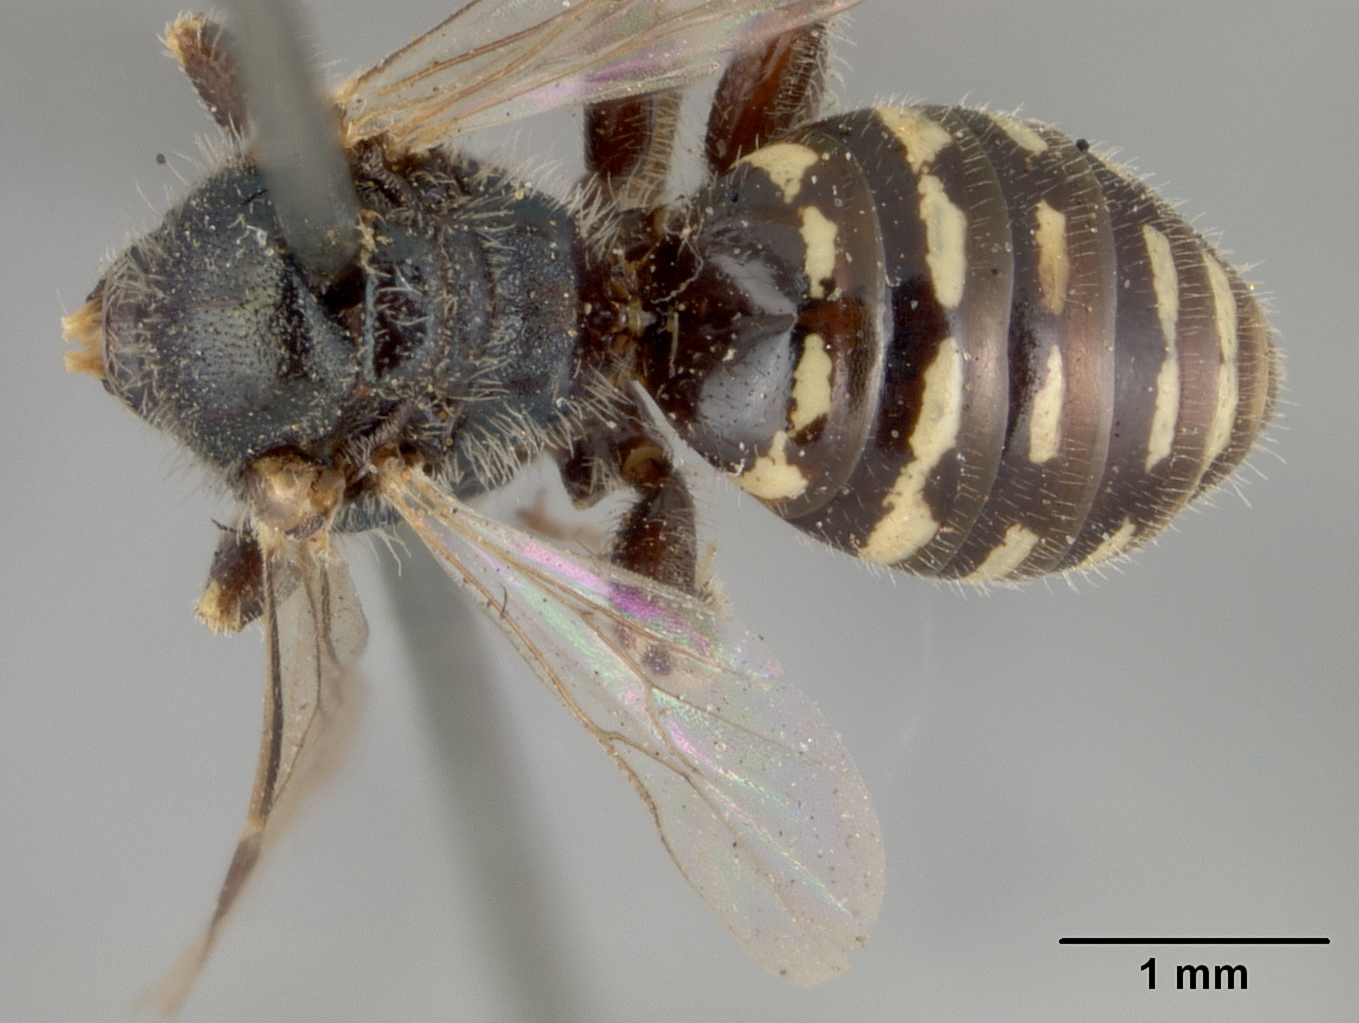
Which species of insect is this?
Perdita layiae
